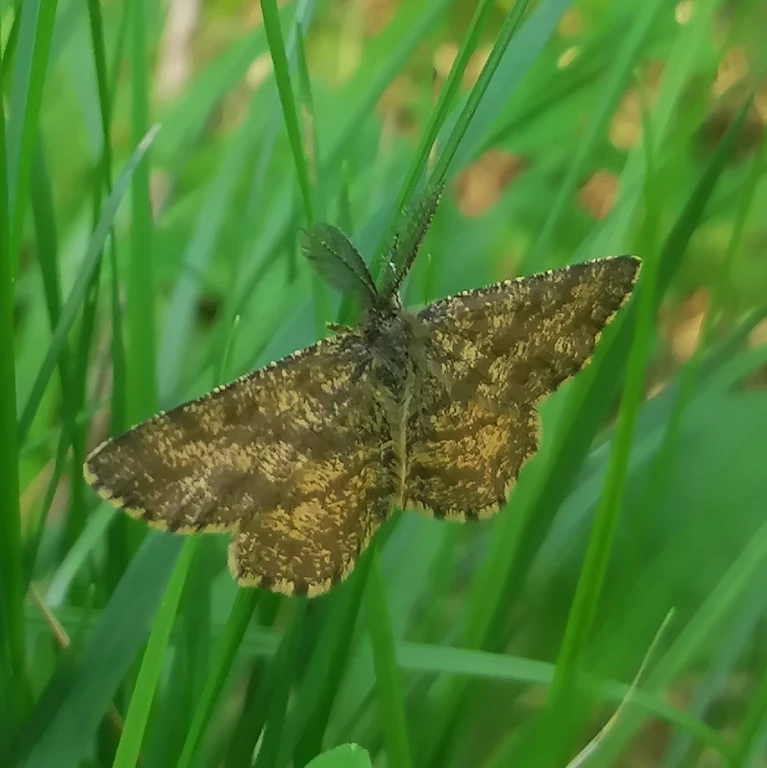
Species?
Ematurga atomaria
